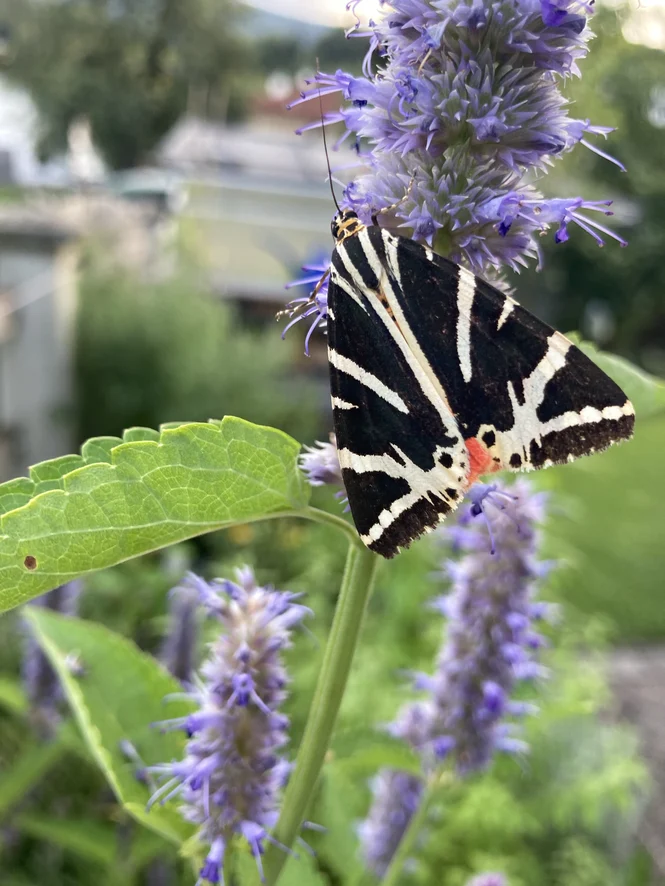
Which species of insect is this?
Euplagia quadripunctaria
